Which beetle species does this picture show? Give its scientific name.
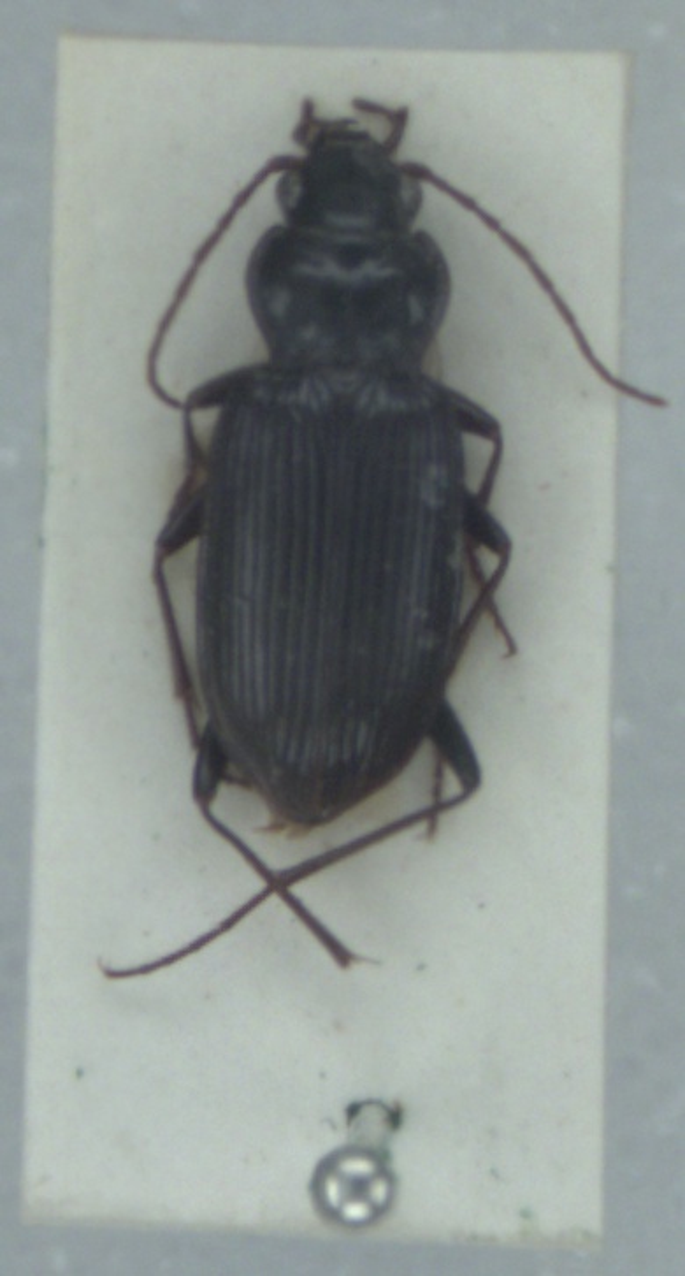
Nebria salina
